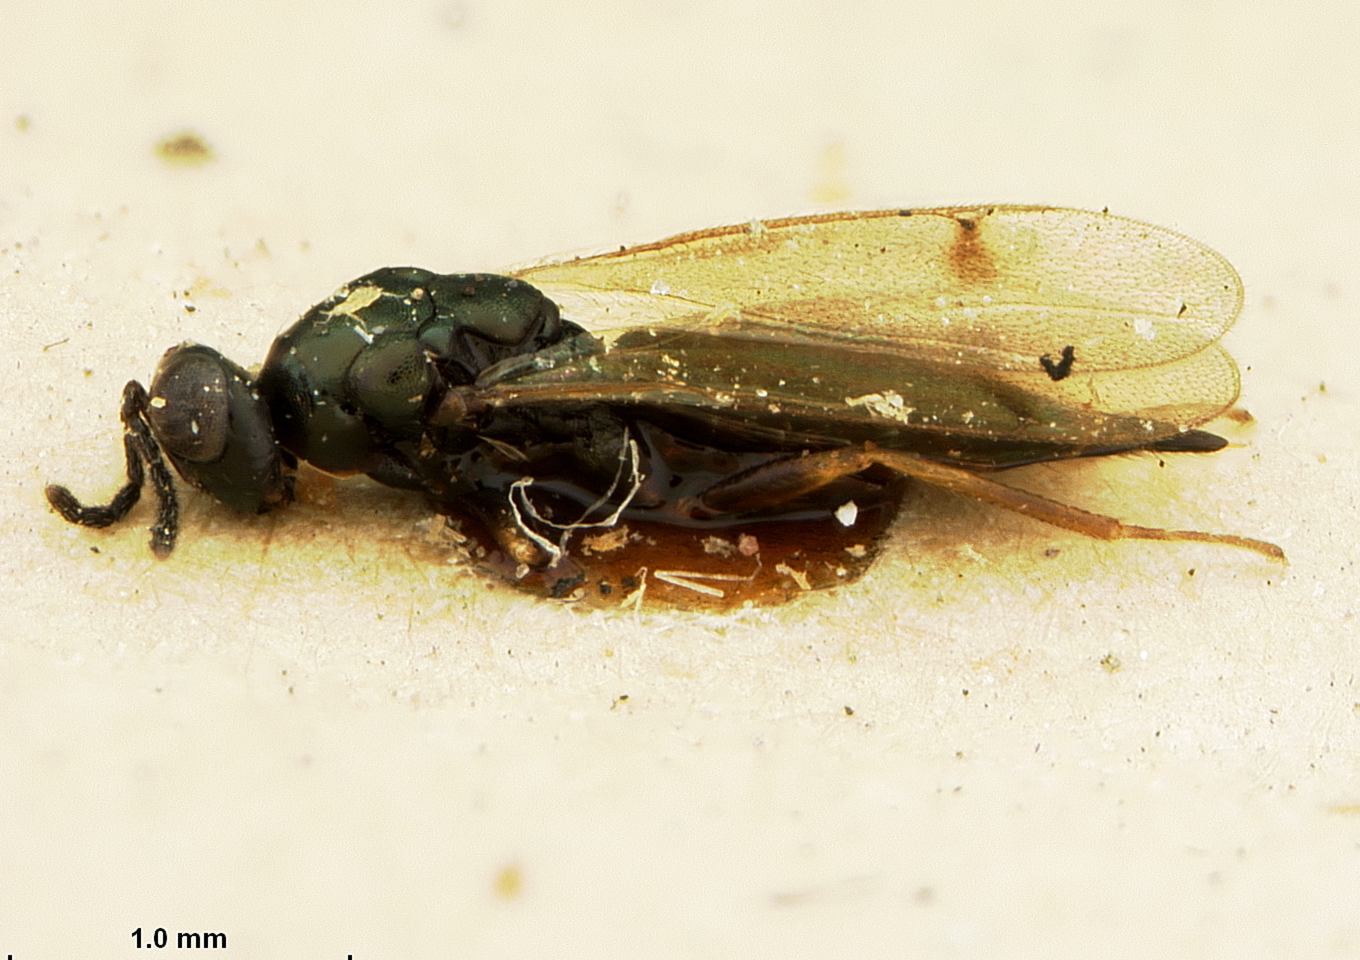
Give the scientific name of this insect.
Ophelinus mauiensis
